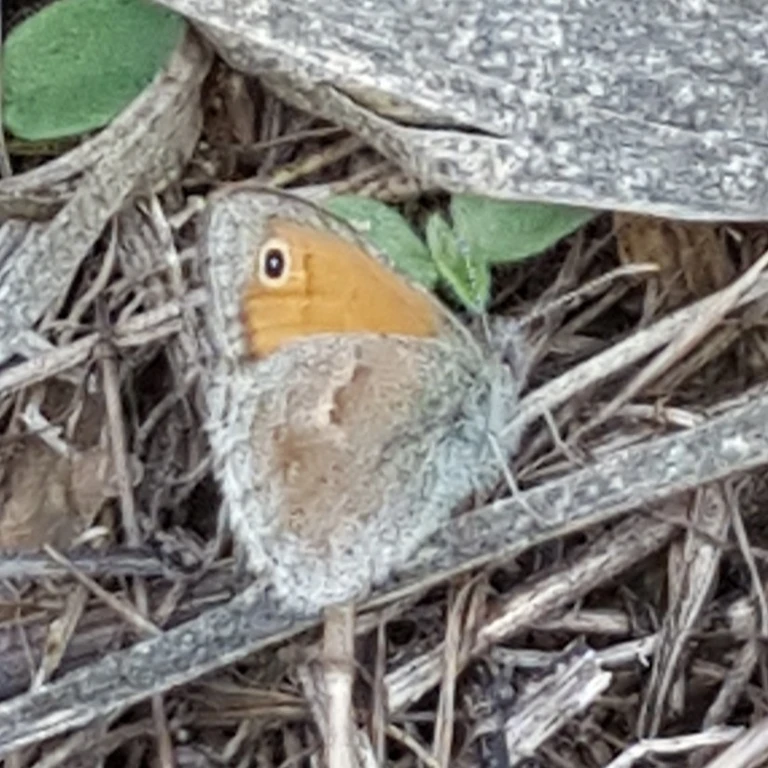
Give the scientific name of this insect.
Coenonympha pamphilus
